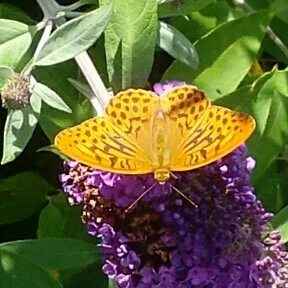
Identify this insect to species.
Argynnis paphia
